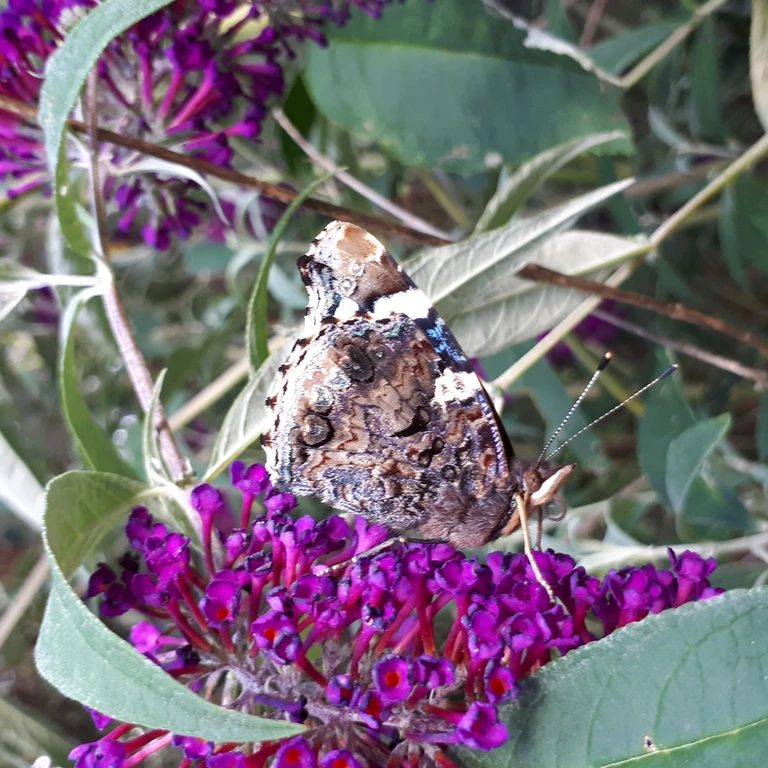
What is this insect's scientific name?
Vanessa atalanta
